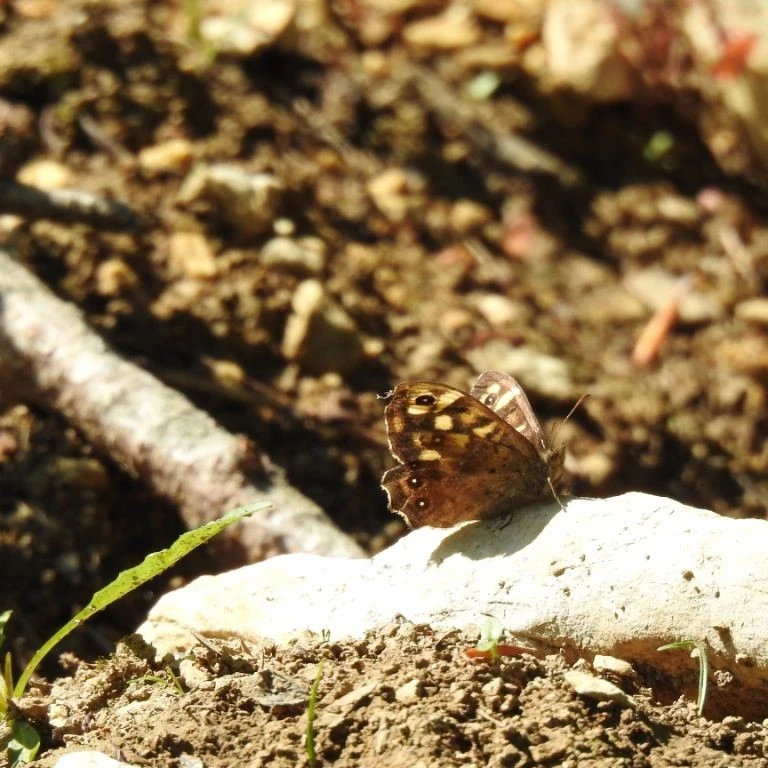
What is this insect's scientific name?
Pararge aegeria
